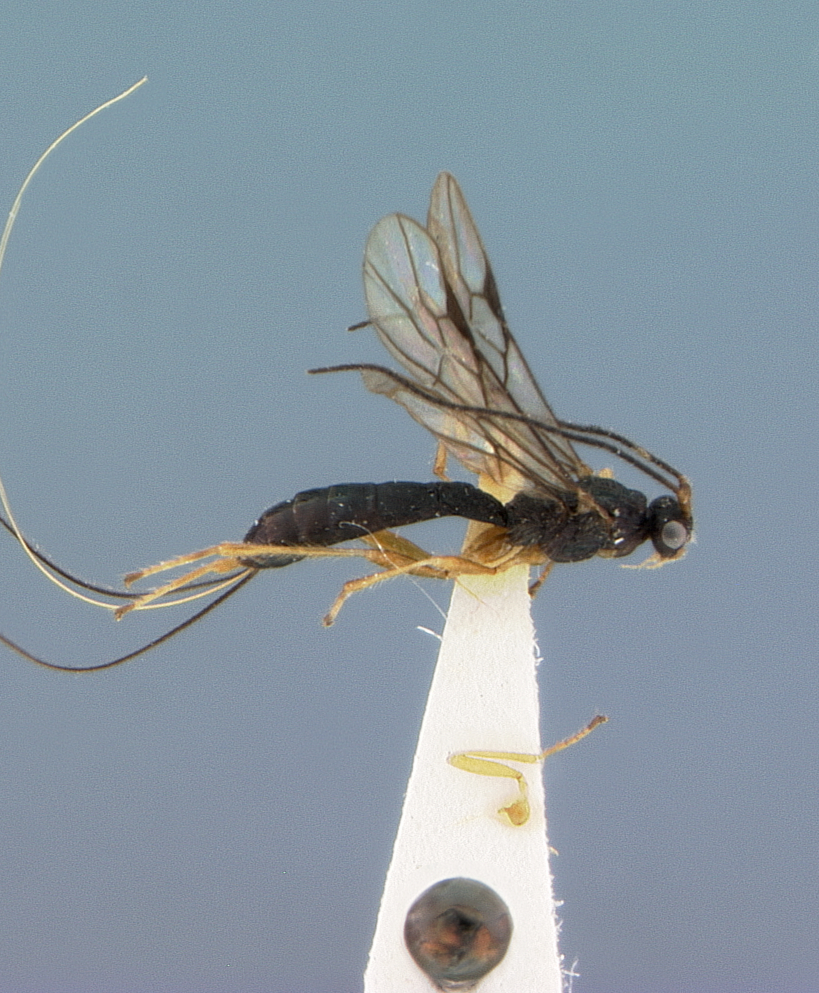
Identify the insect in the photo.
Monitoriella elongata
